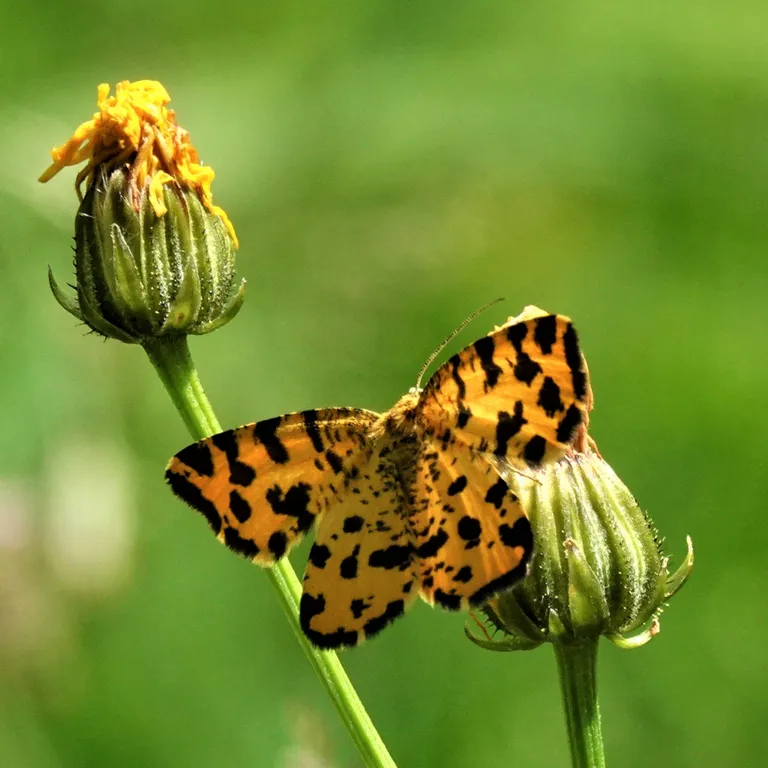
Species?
Pseudopanthera macularia
